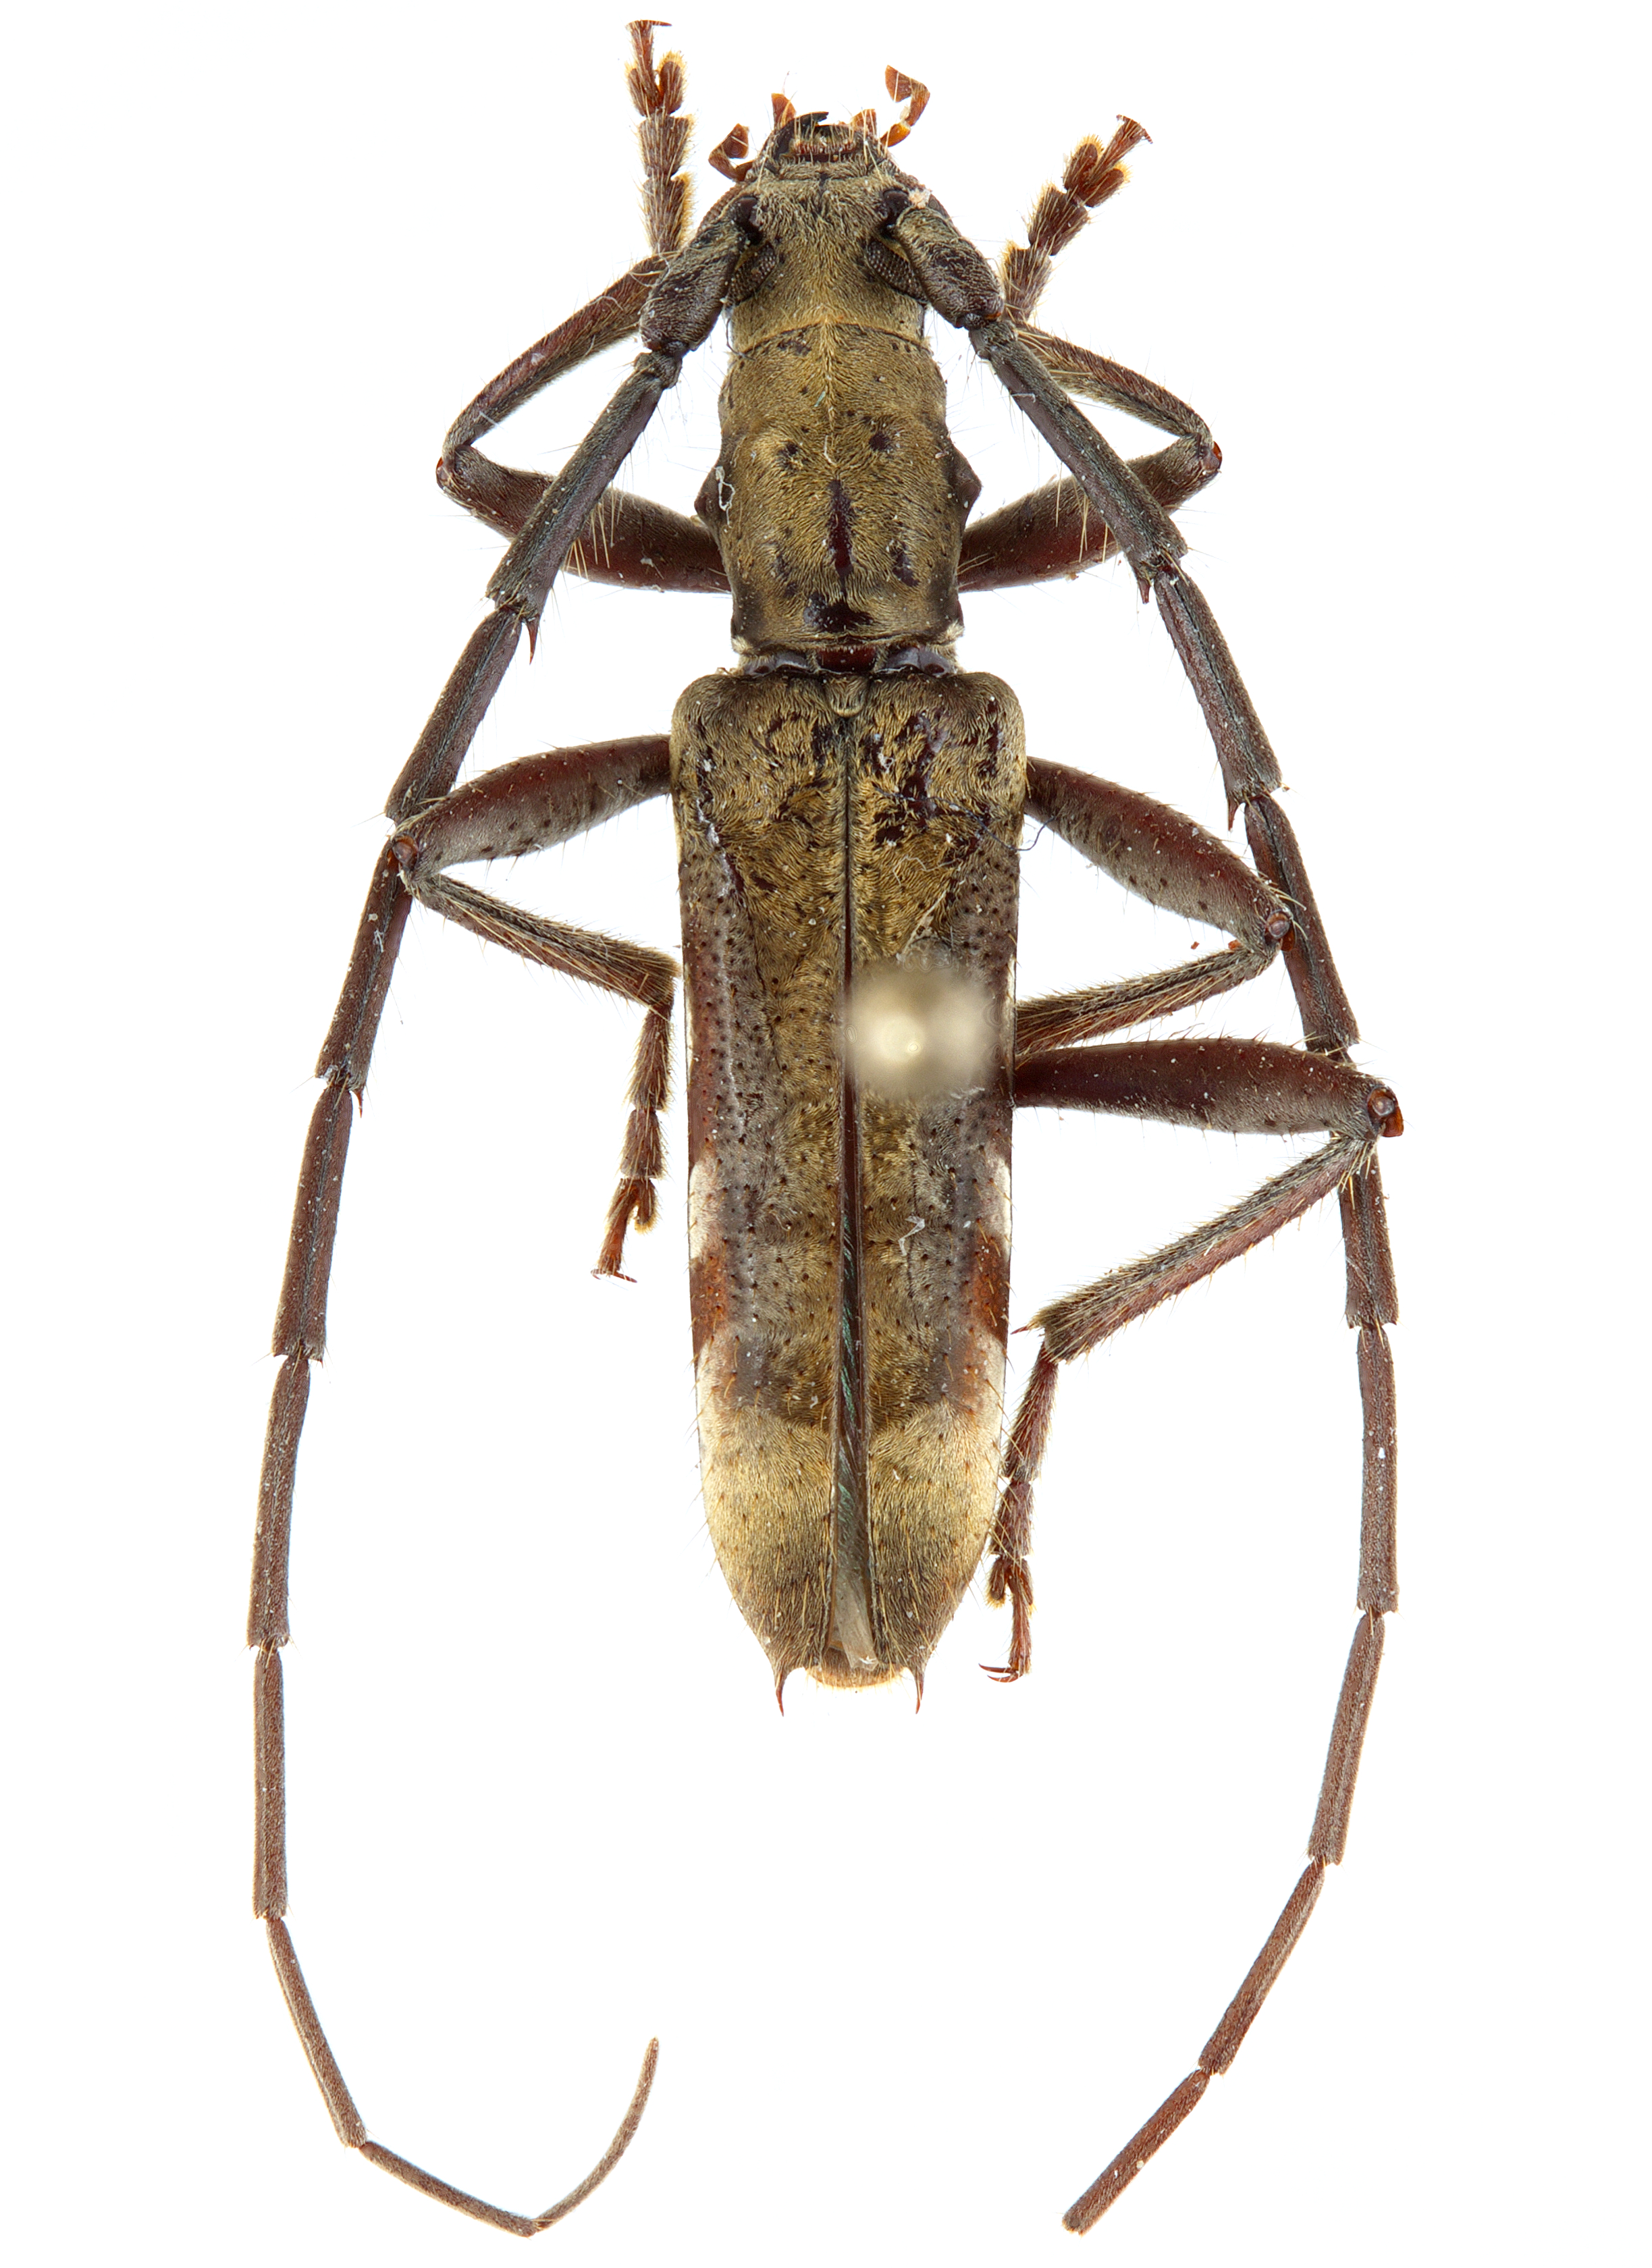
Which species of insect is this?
Mallocera ramosa
